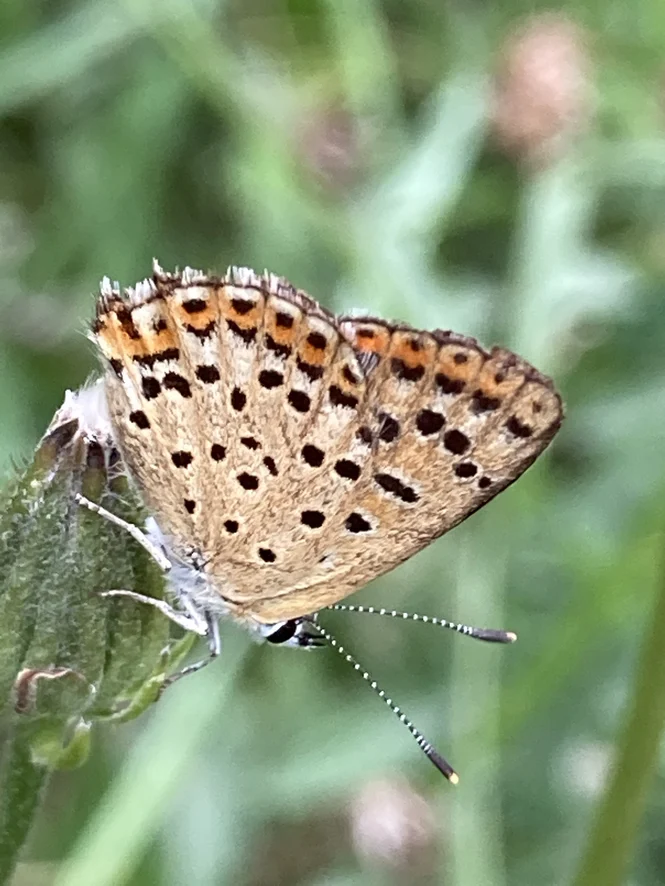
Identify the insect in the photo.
Lycaena tityrus (also Loweia tityrus)
